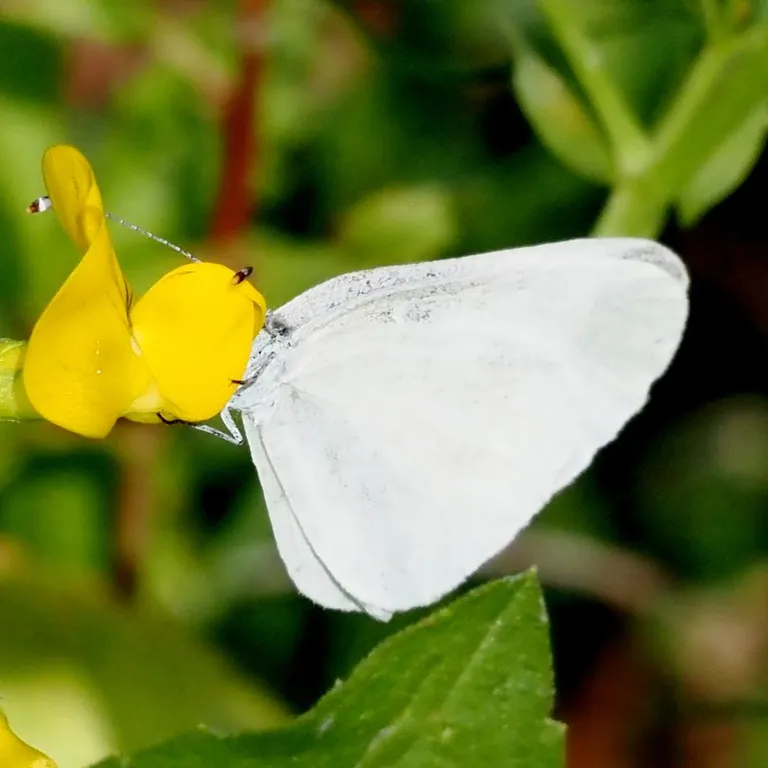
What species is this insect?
Leptidea sinapis/juvernica
